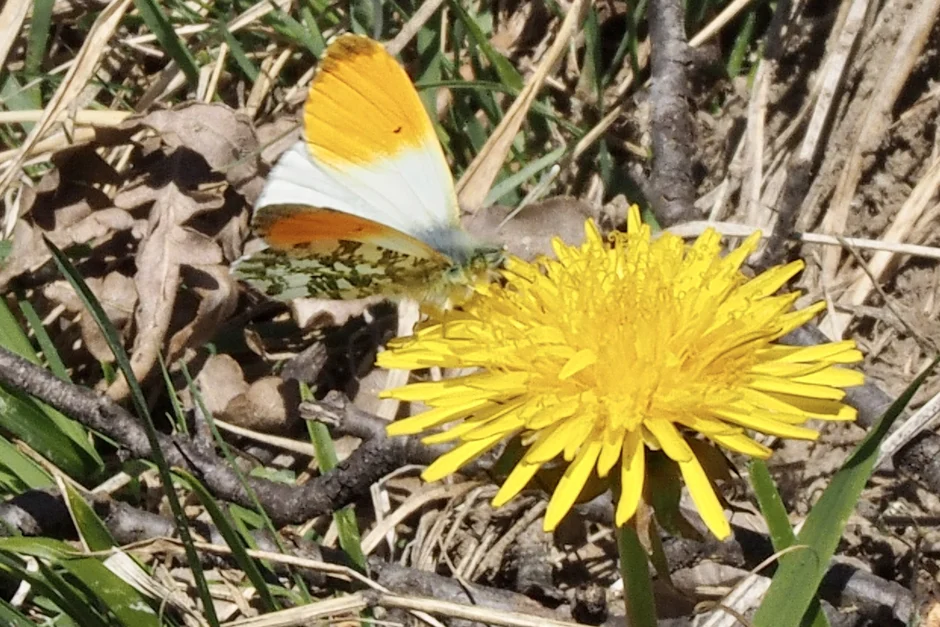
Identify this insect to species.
Anthocharis cardamines
